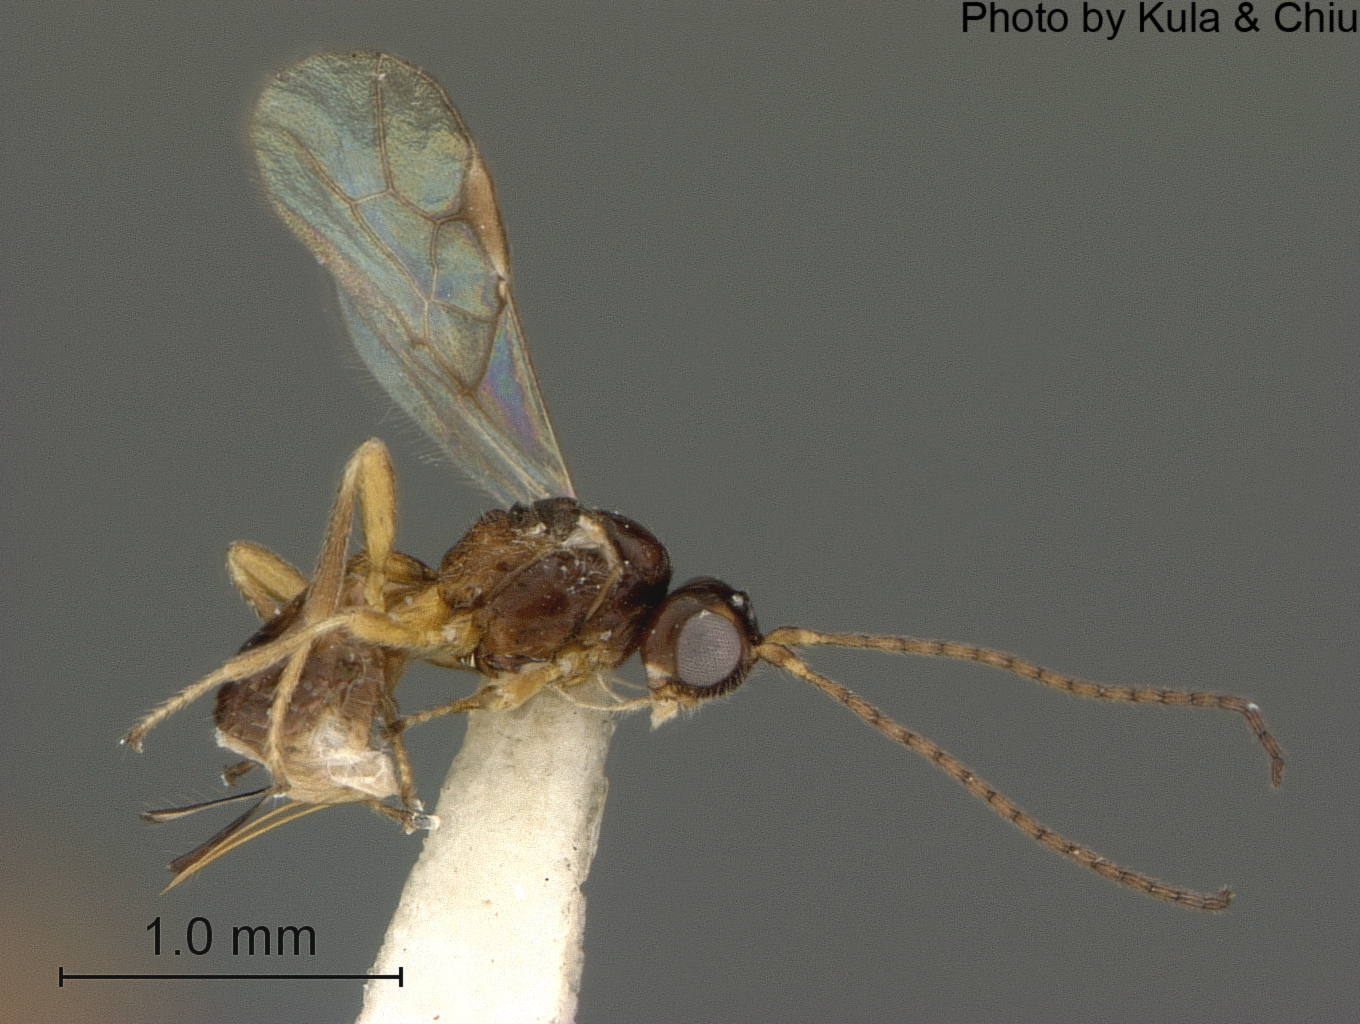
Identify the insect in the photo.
Symphanes myxa
